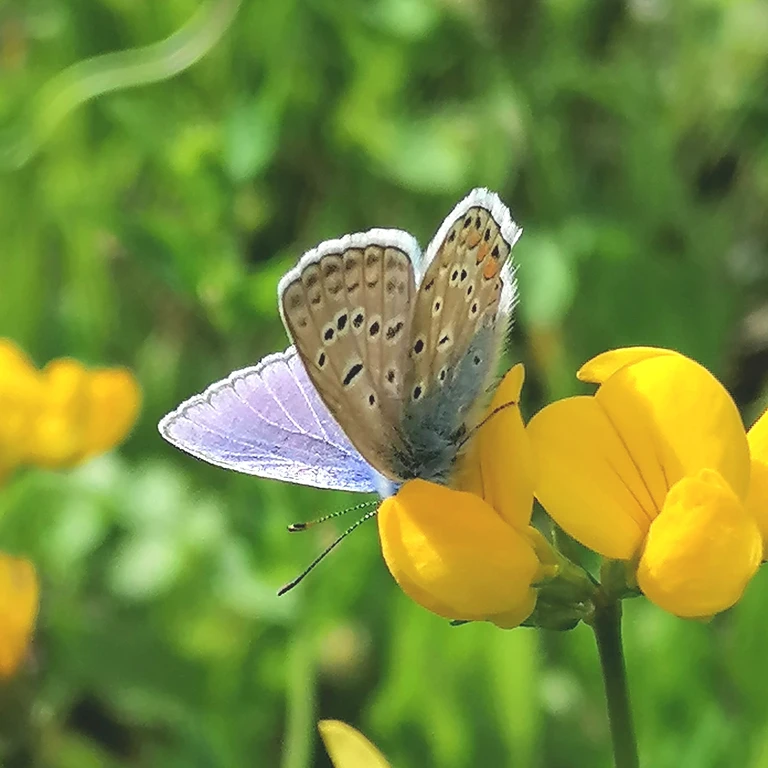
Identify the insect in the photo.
Polyommatus icarus
